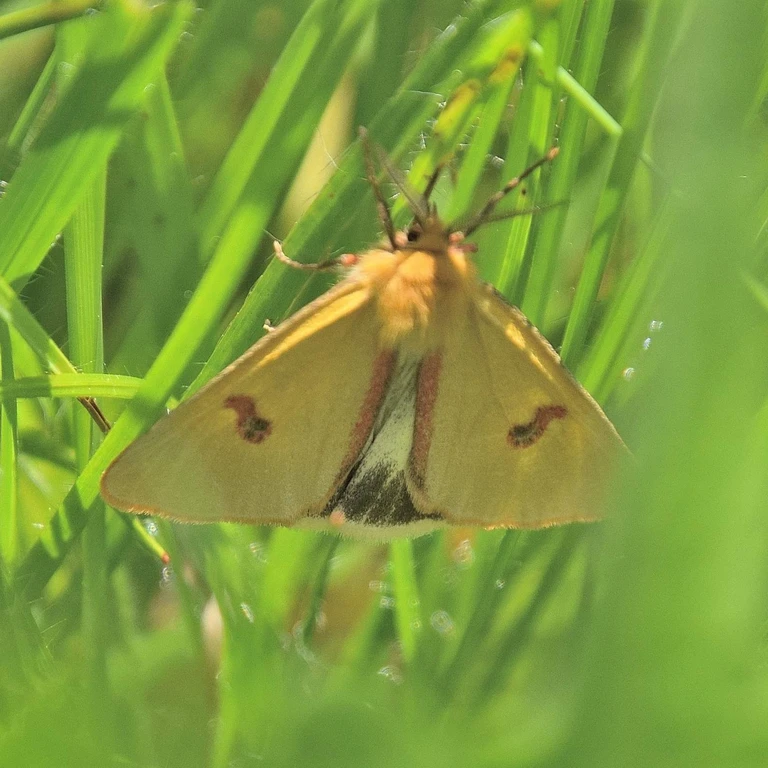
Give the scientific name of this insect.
Diacrisia sannio
